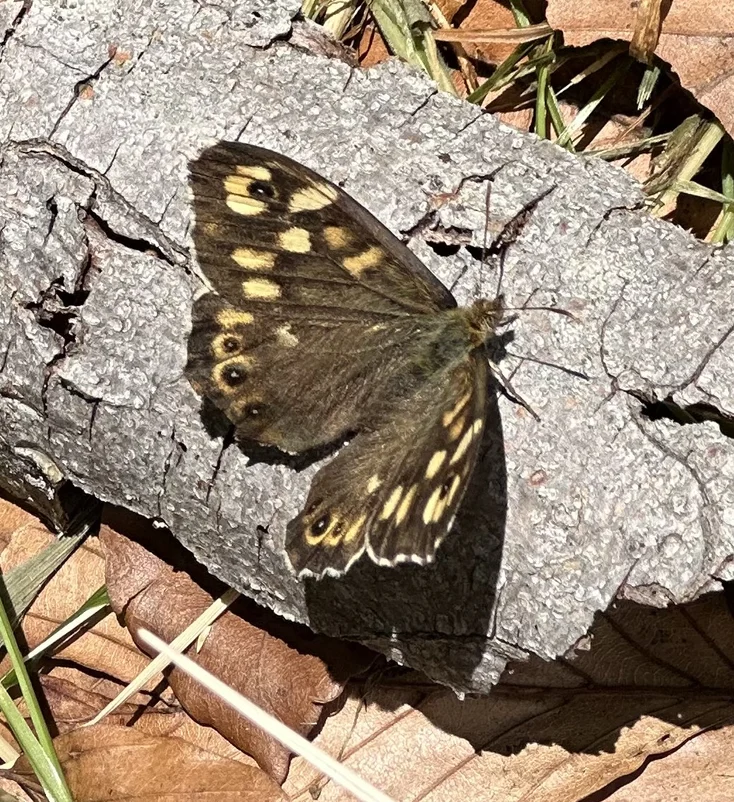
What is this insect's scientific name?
Pararge aegeria
